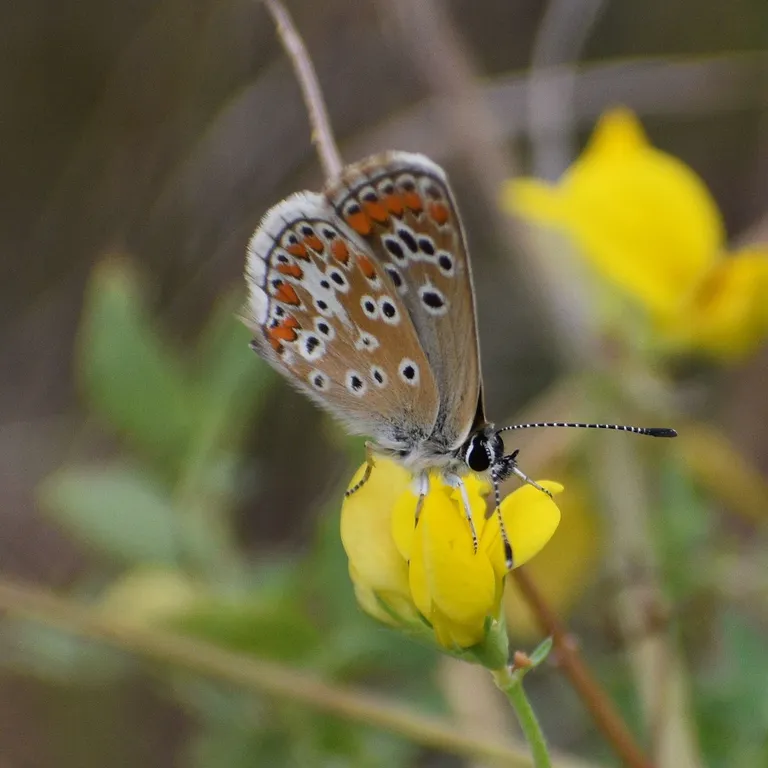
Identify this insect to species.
Aricia agestis/artaxerxes
